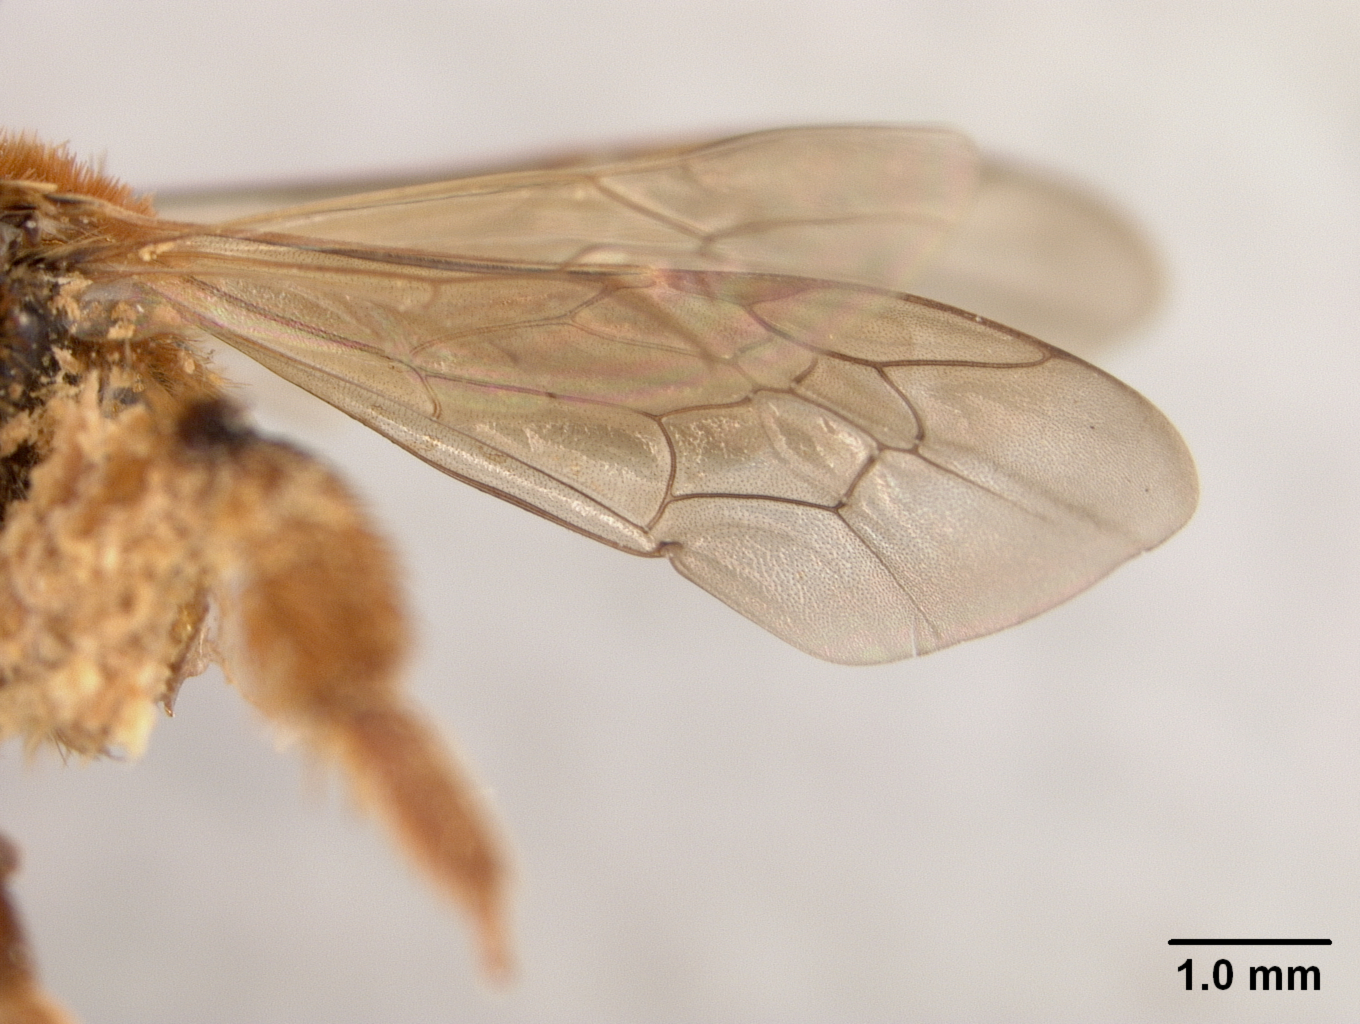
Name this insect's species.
Andrena zachroa
